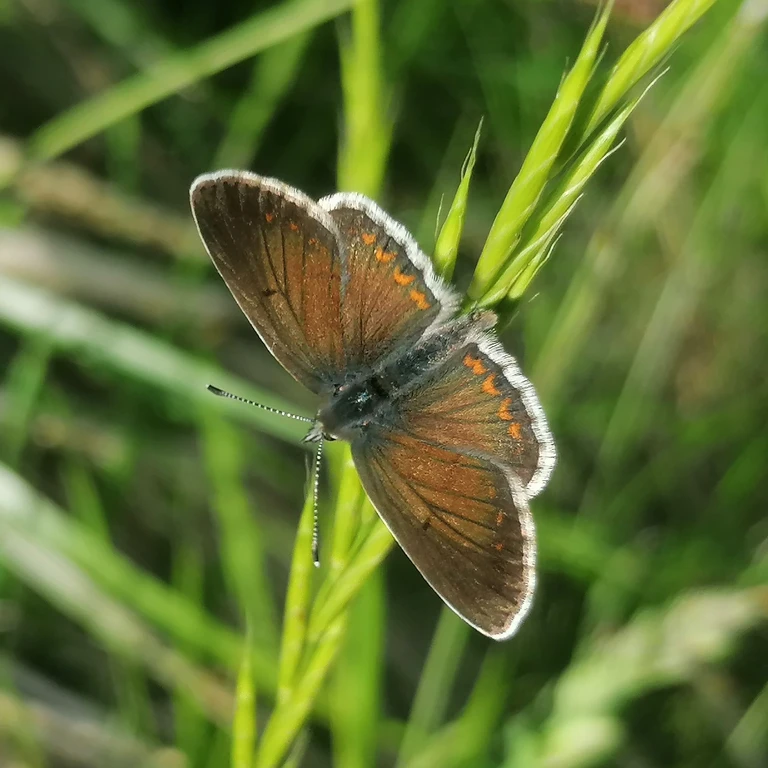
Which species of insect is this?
Aricia agestis/artaxerxes
